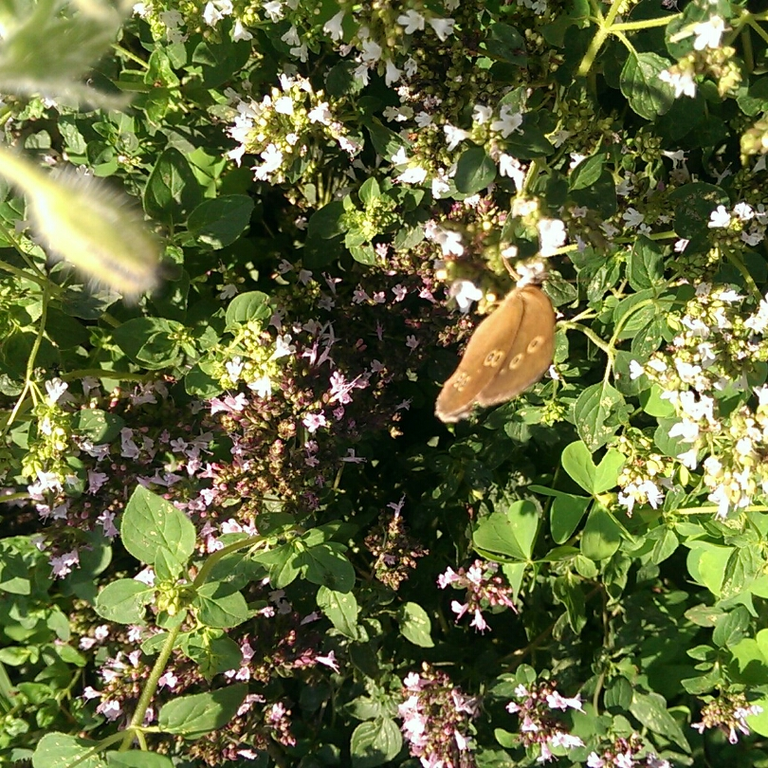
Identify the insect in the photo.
Aphantopus hyperantus
